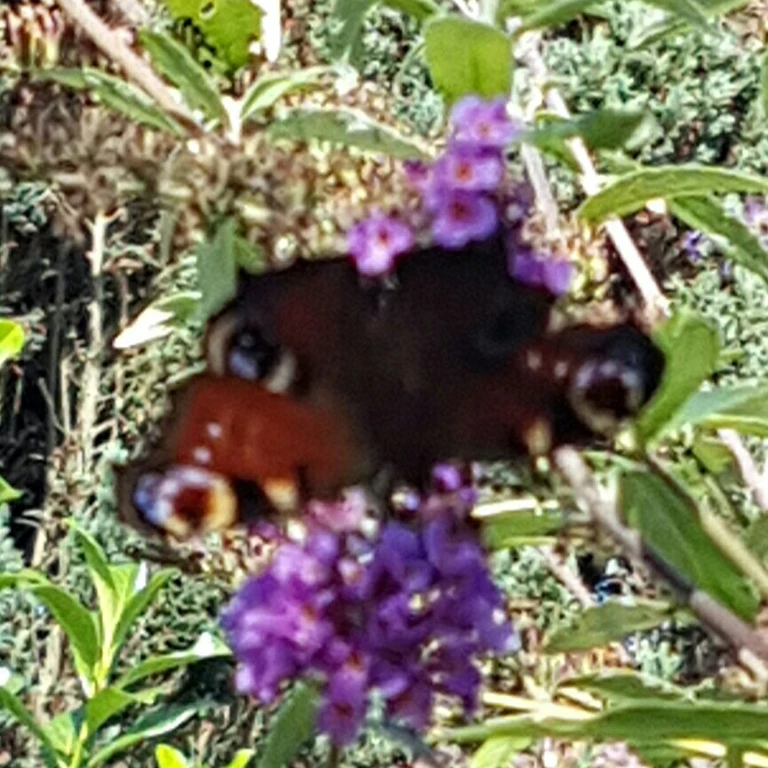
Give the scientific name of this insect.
Aglais io
